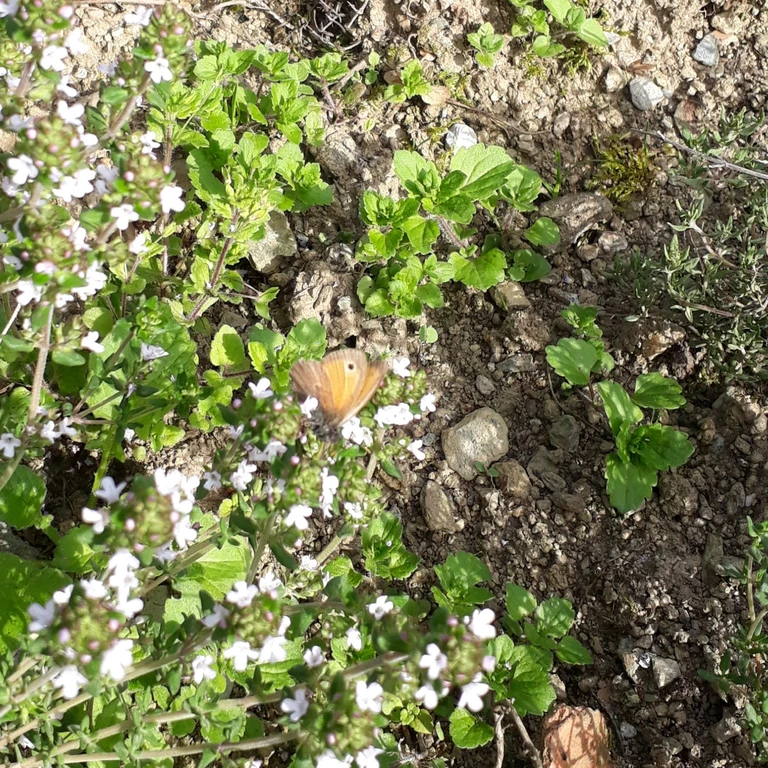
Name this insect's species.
Coenonympha pamphilus
